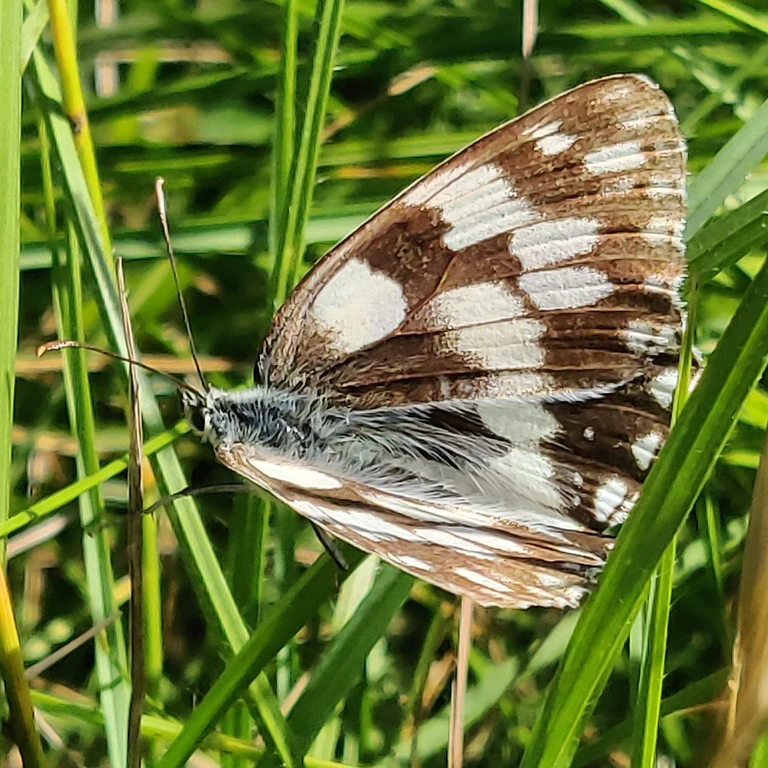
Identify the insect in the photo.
Melanargia galathea
